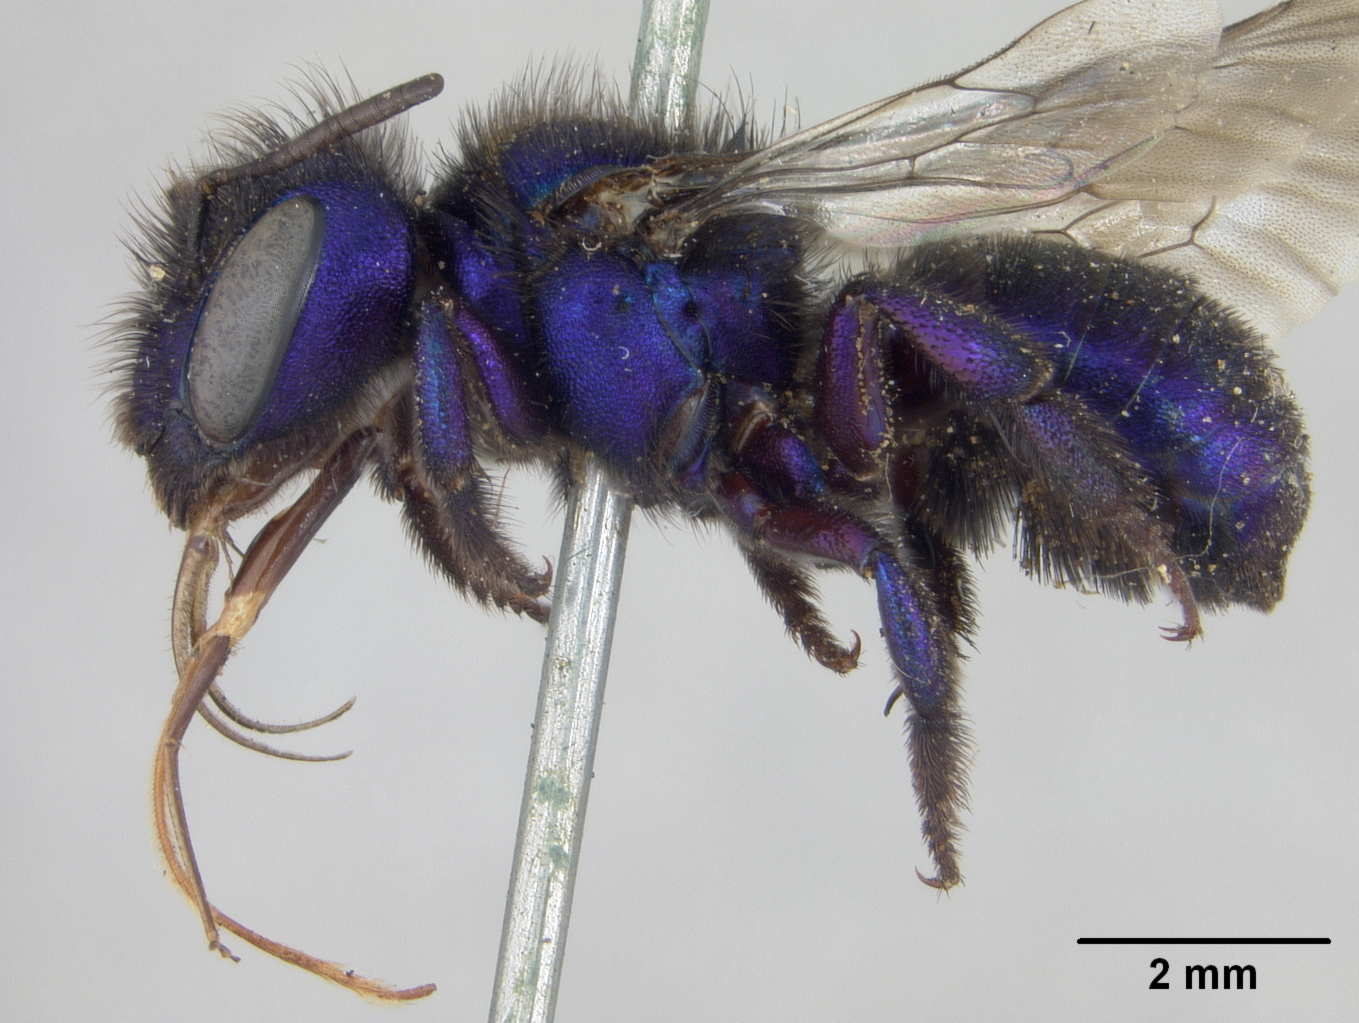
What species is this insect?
Osmia cobaltina
